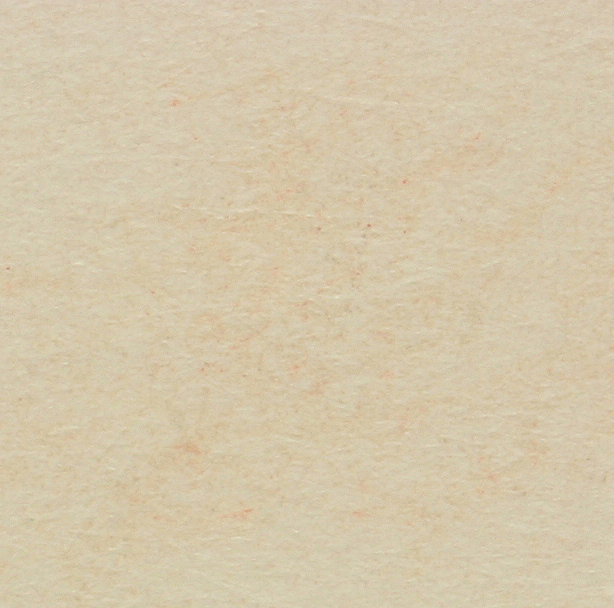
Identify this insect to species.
Crioceris smilacis
